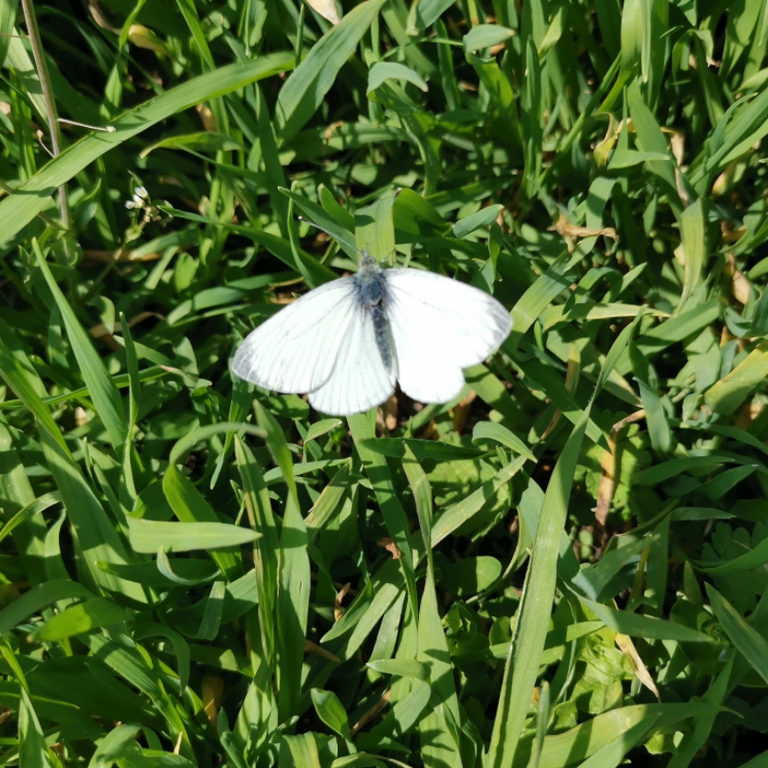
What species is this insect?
Pieris napi
